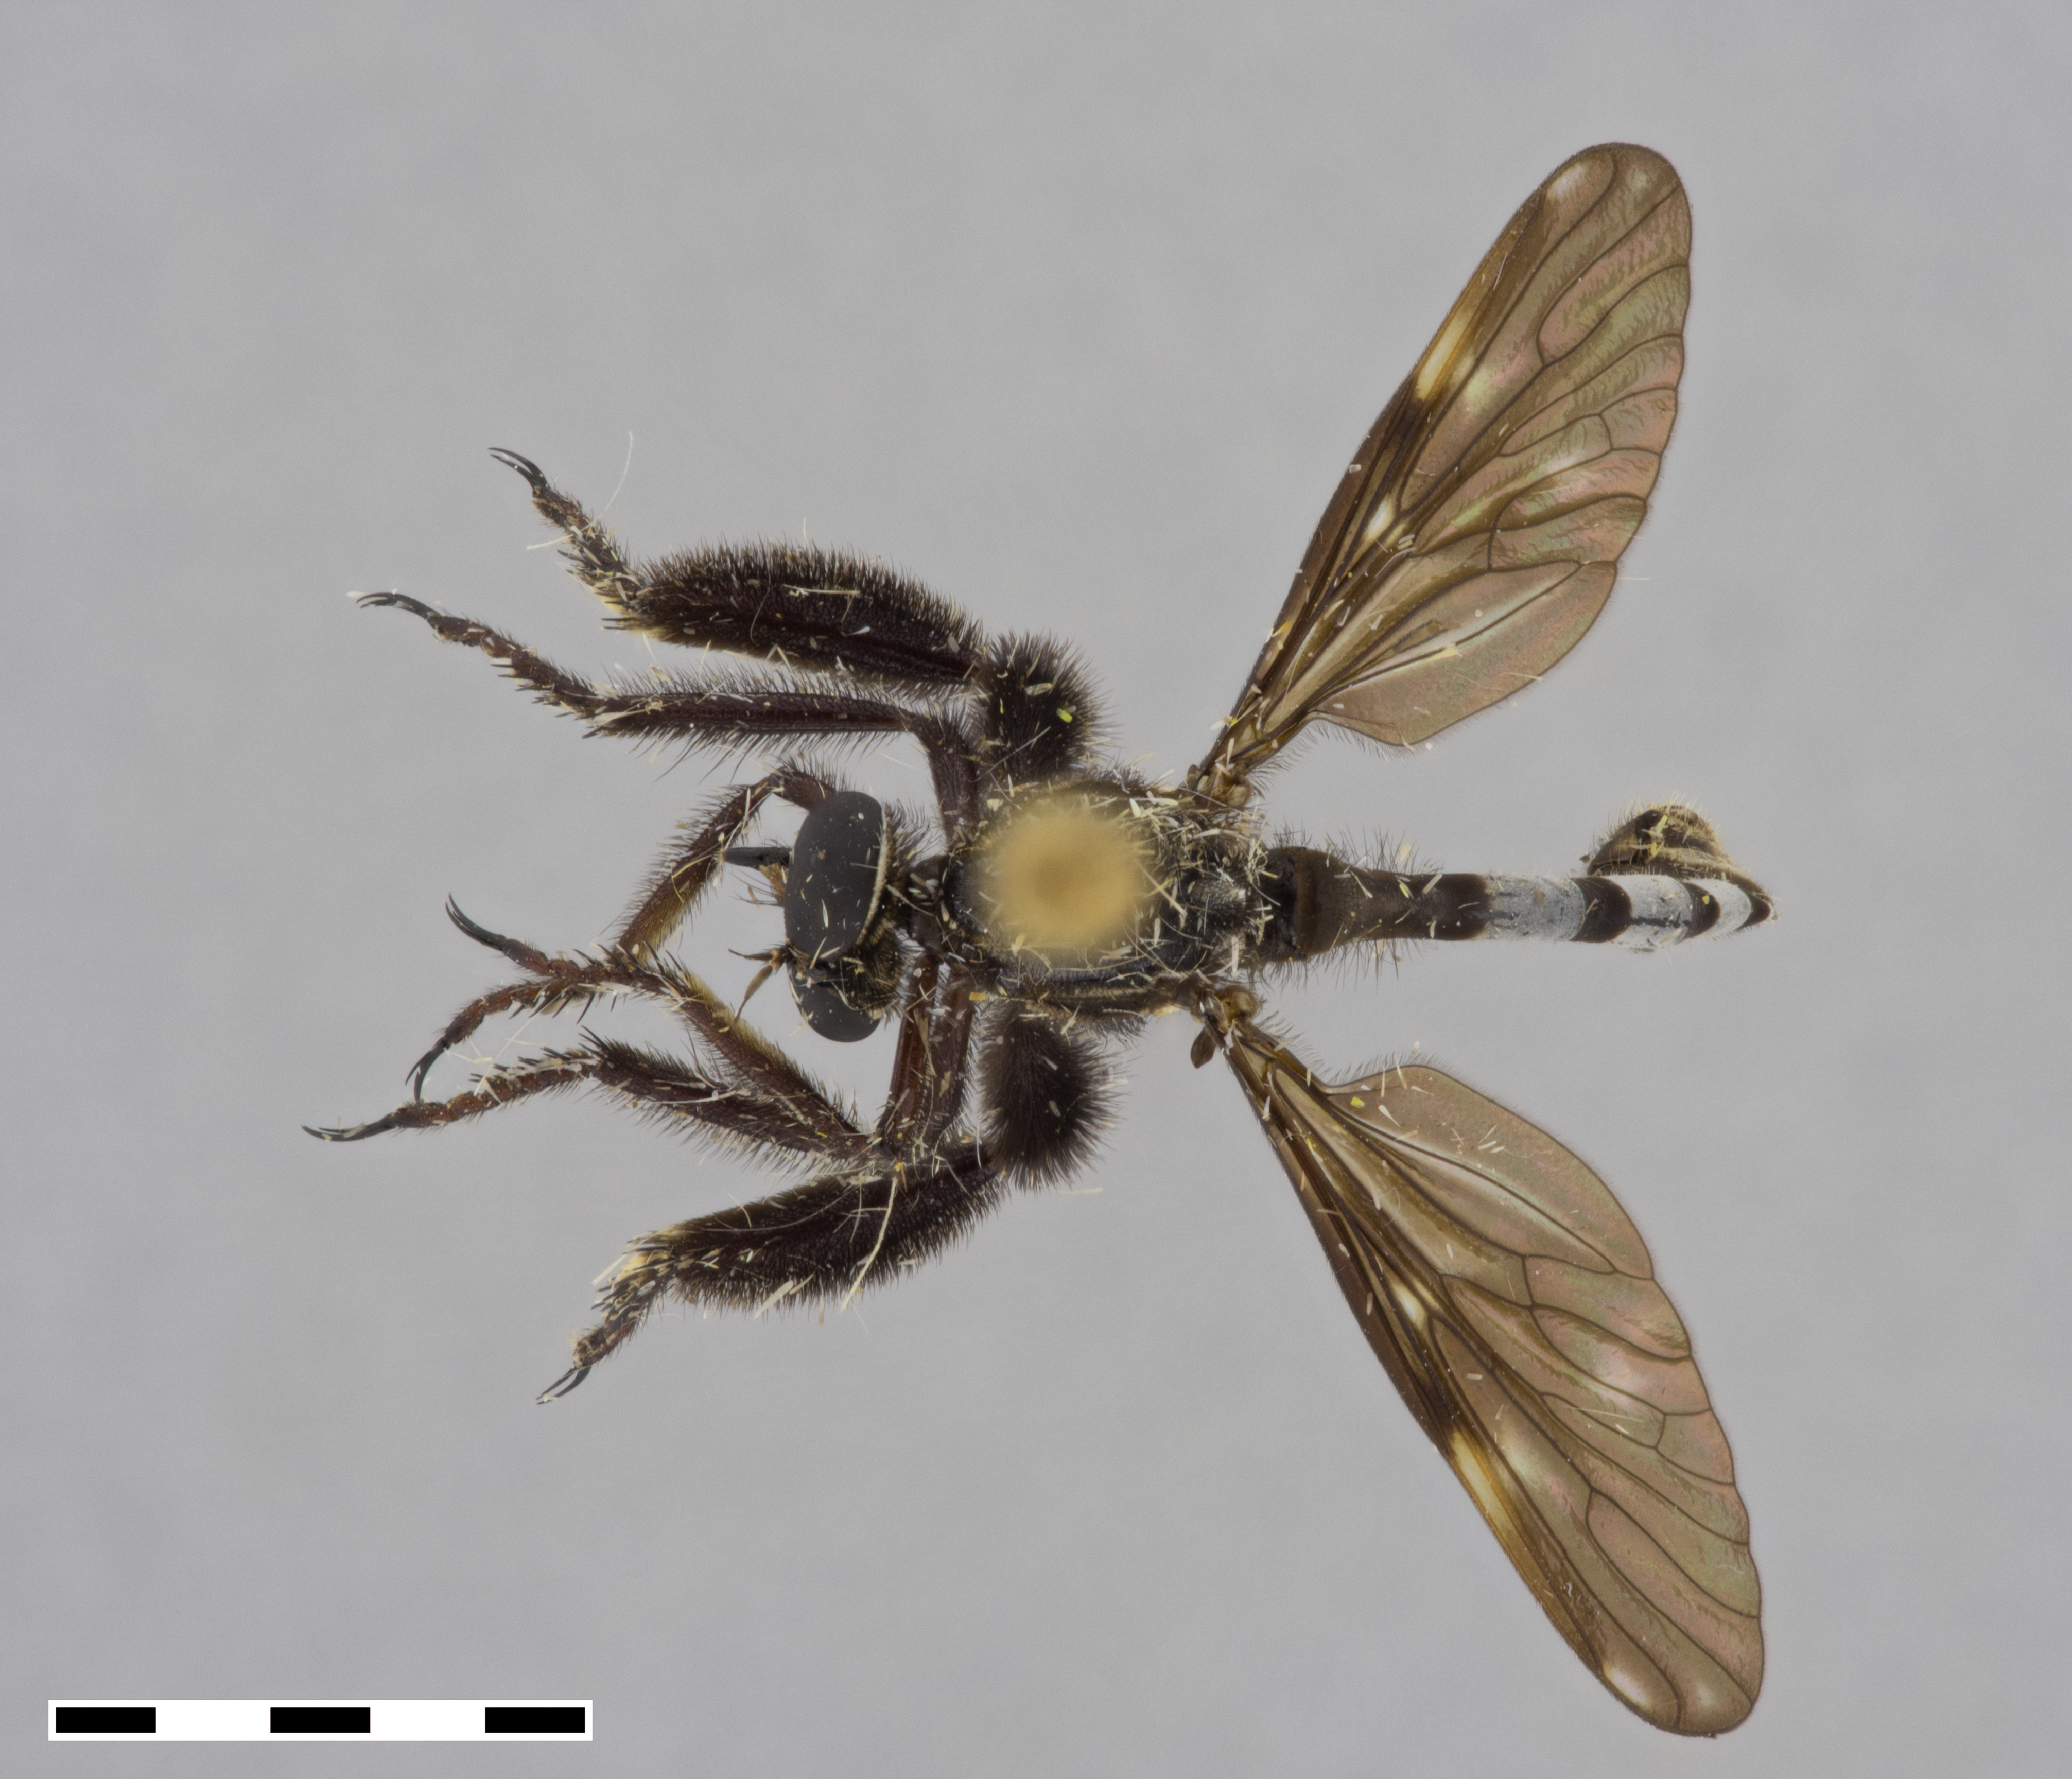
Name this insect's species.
Lasiocnemus lugens
